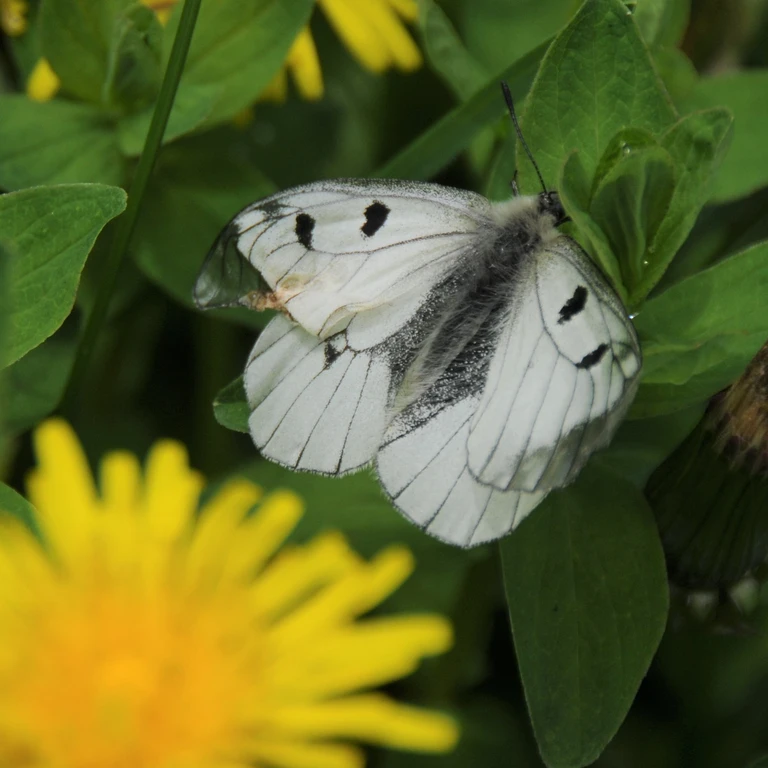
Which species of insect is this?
Parnassius mnemosyne
